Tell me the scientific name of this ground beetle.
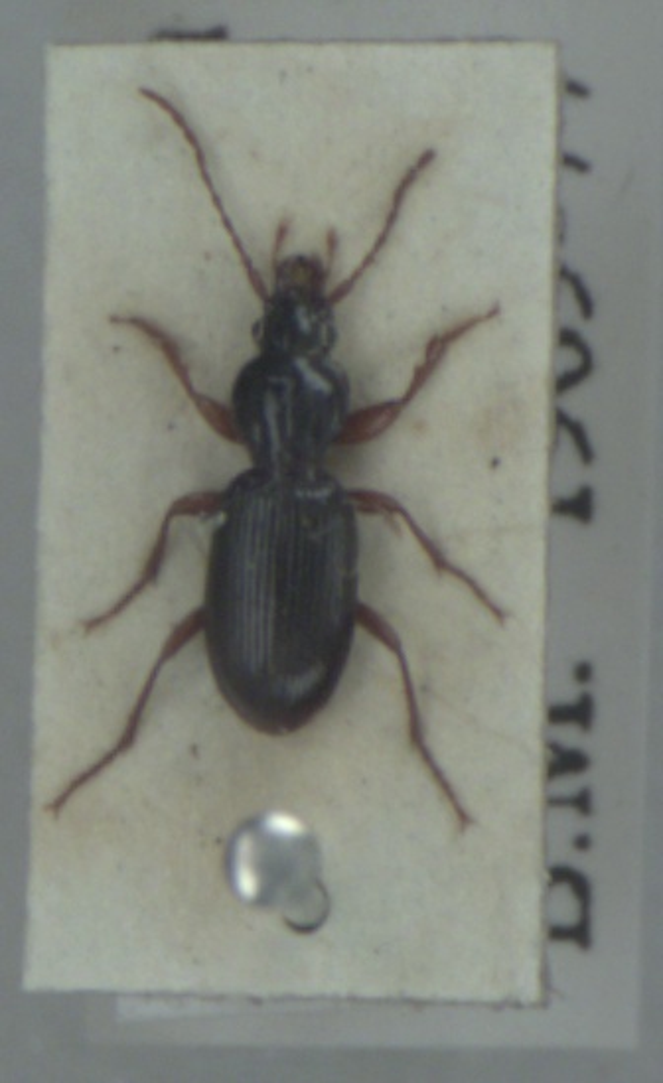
Stomis pumicatus
